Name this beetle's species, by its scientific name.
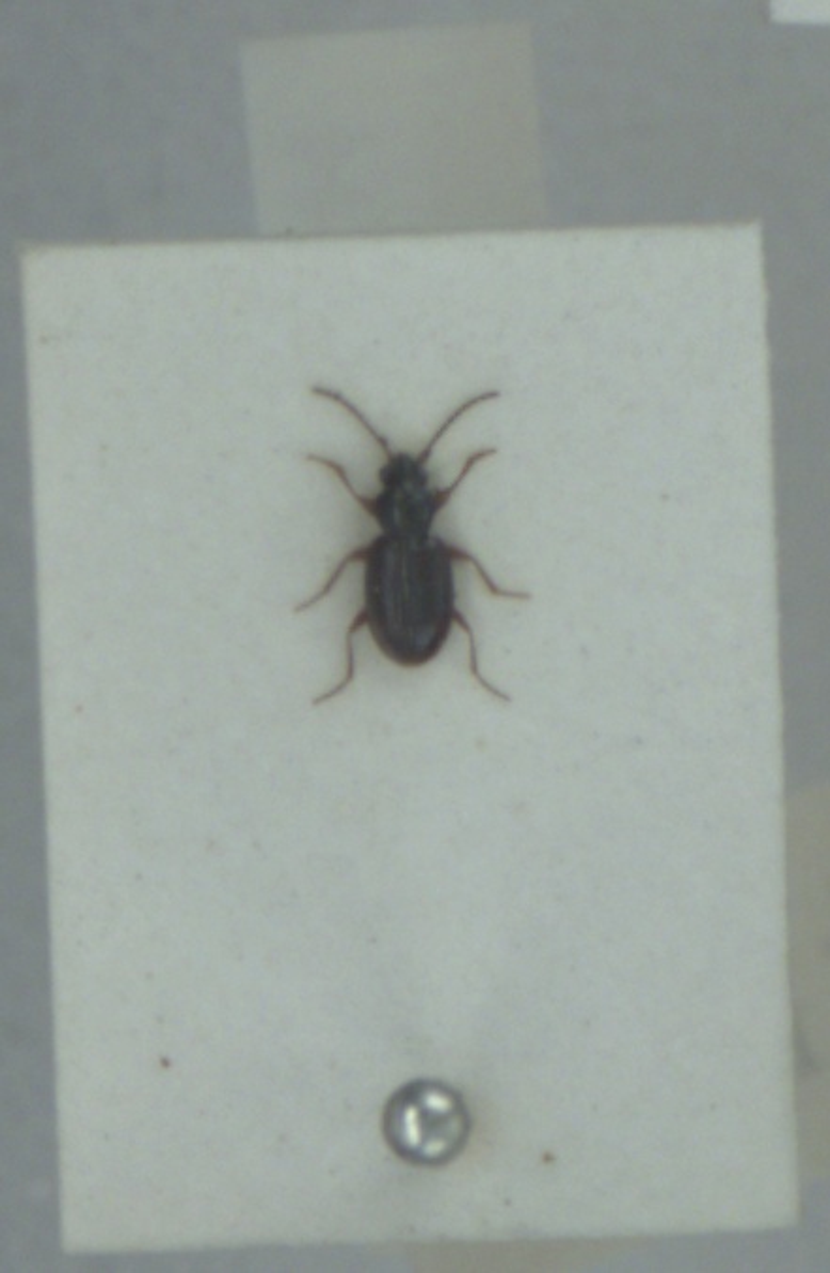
Bembidion assimile
